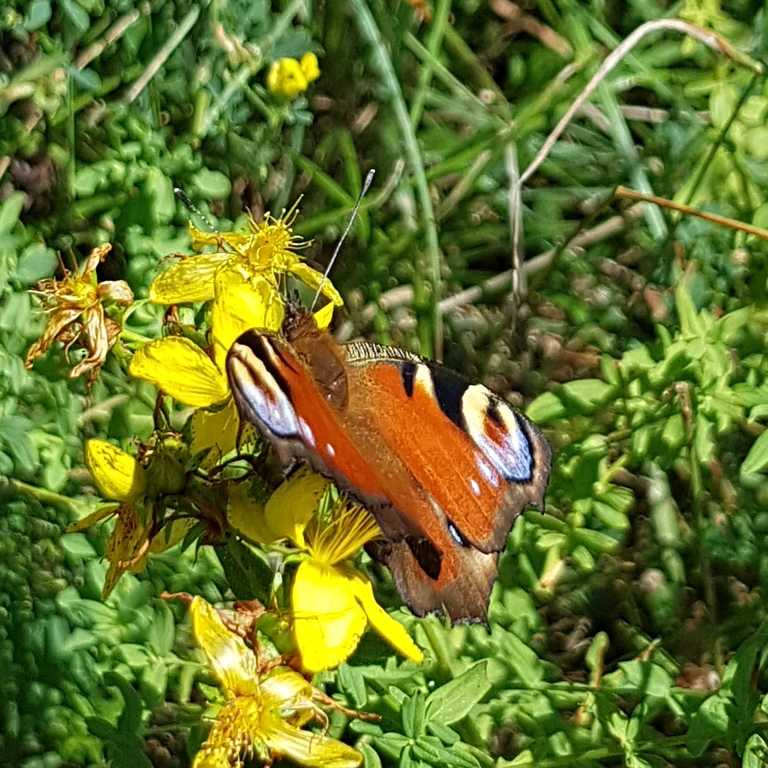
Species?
Aglais io
